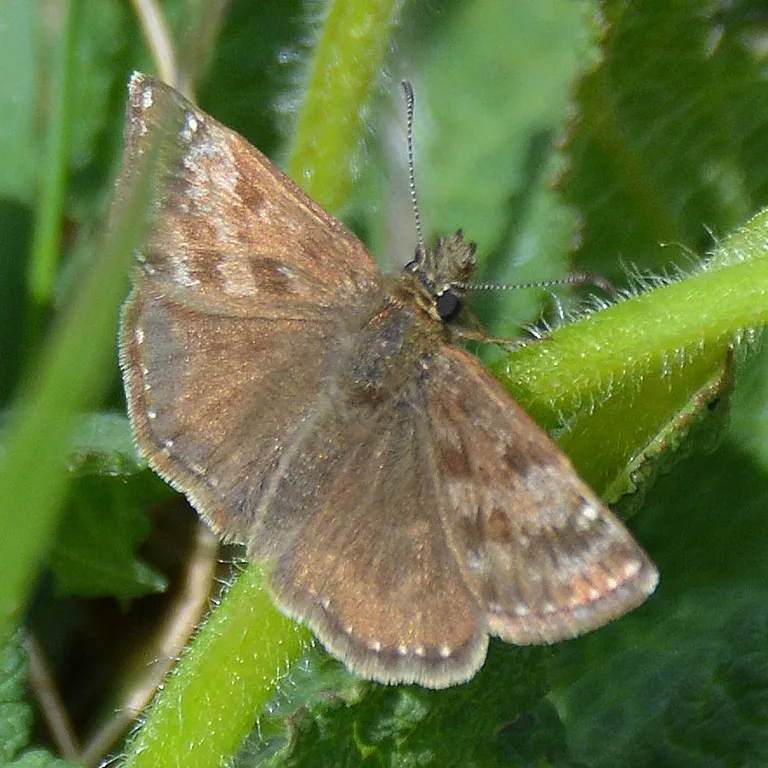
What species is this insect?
Erynnis tages
